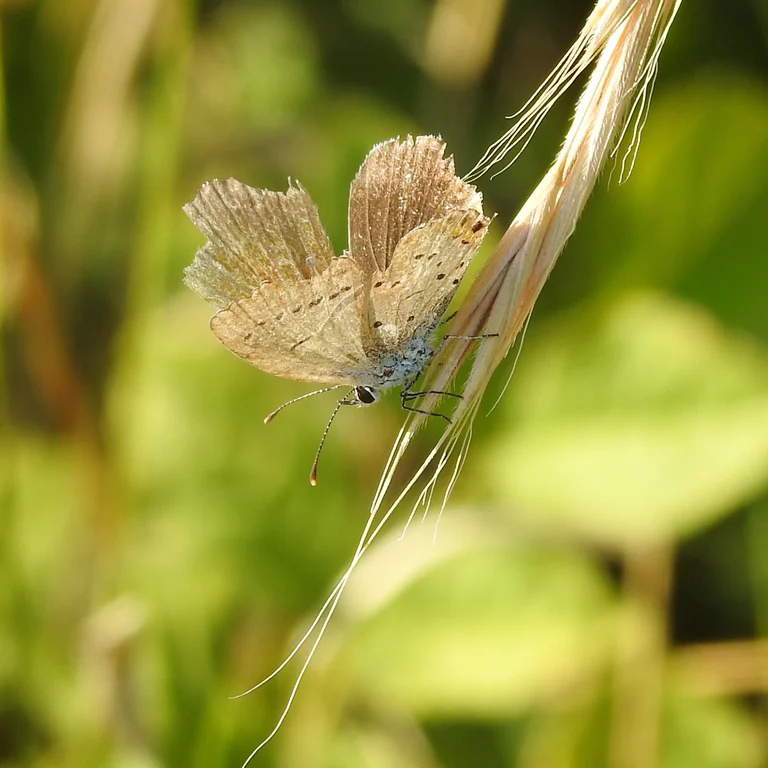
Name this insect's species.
Cupido argiades (also Elkalyce argiades)
